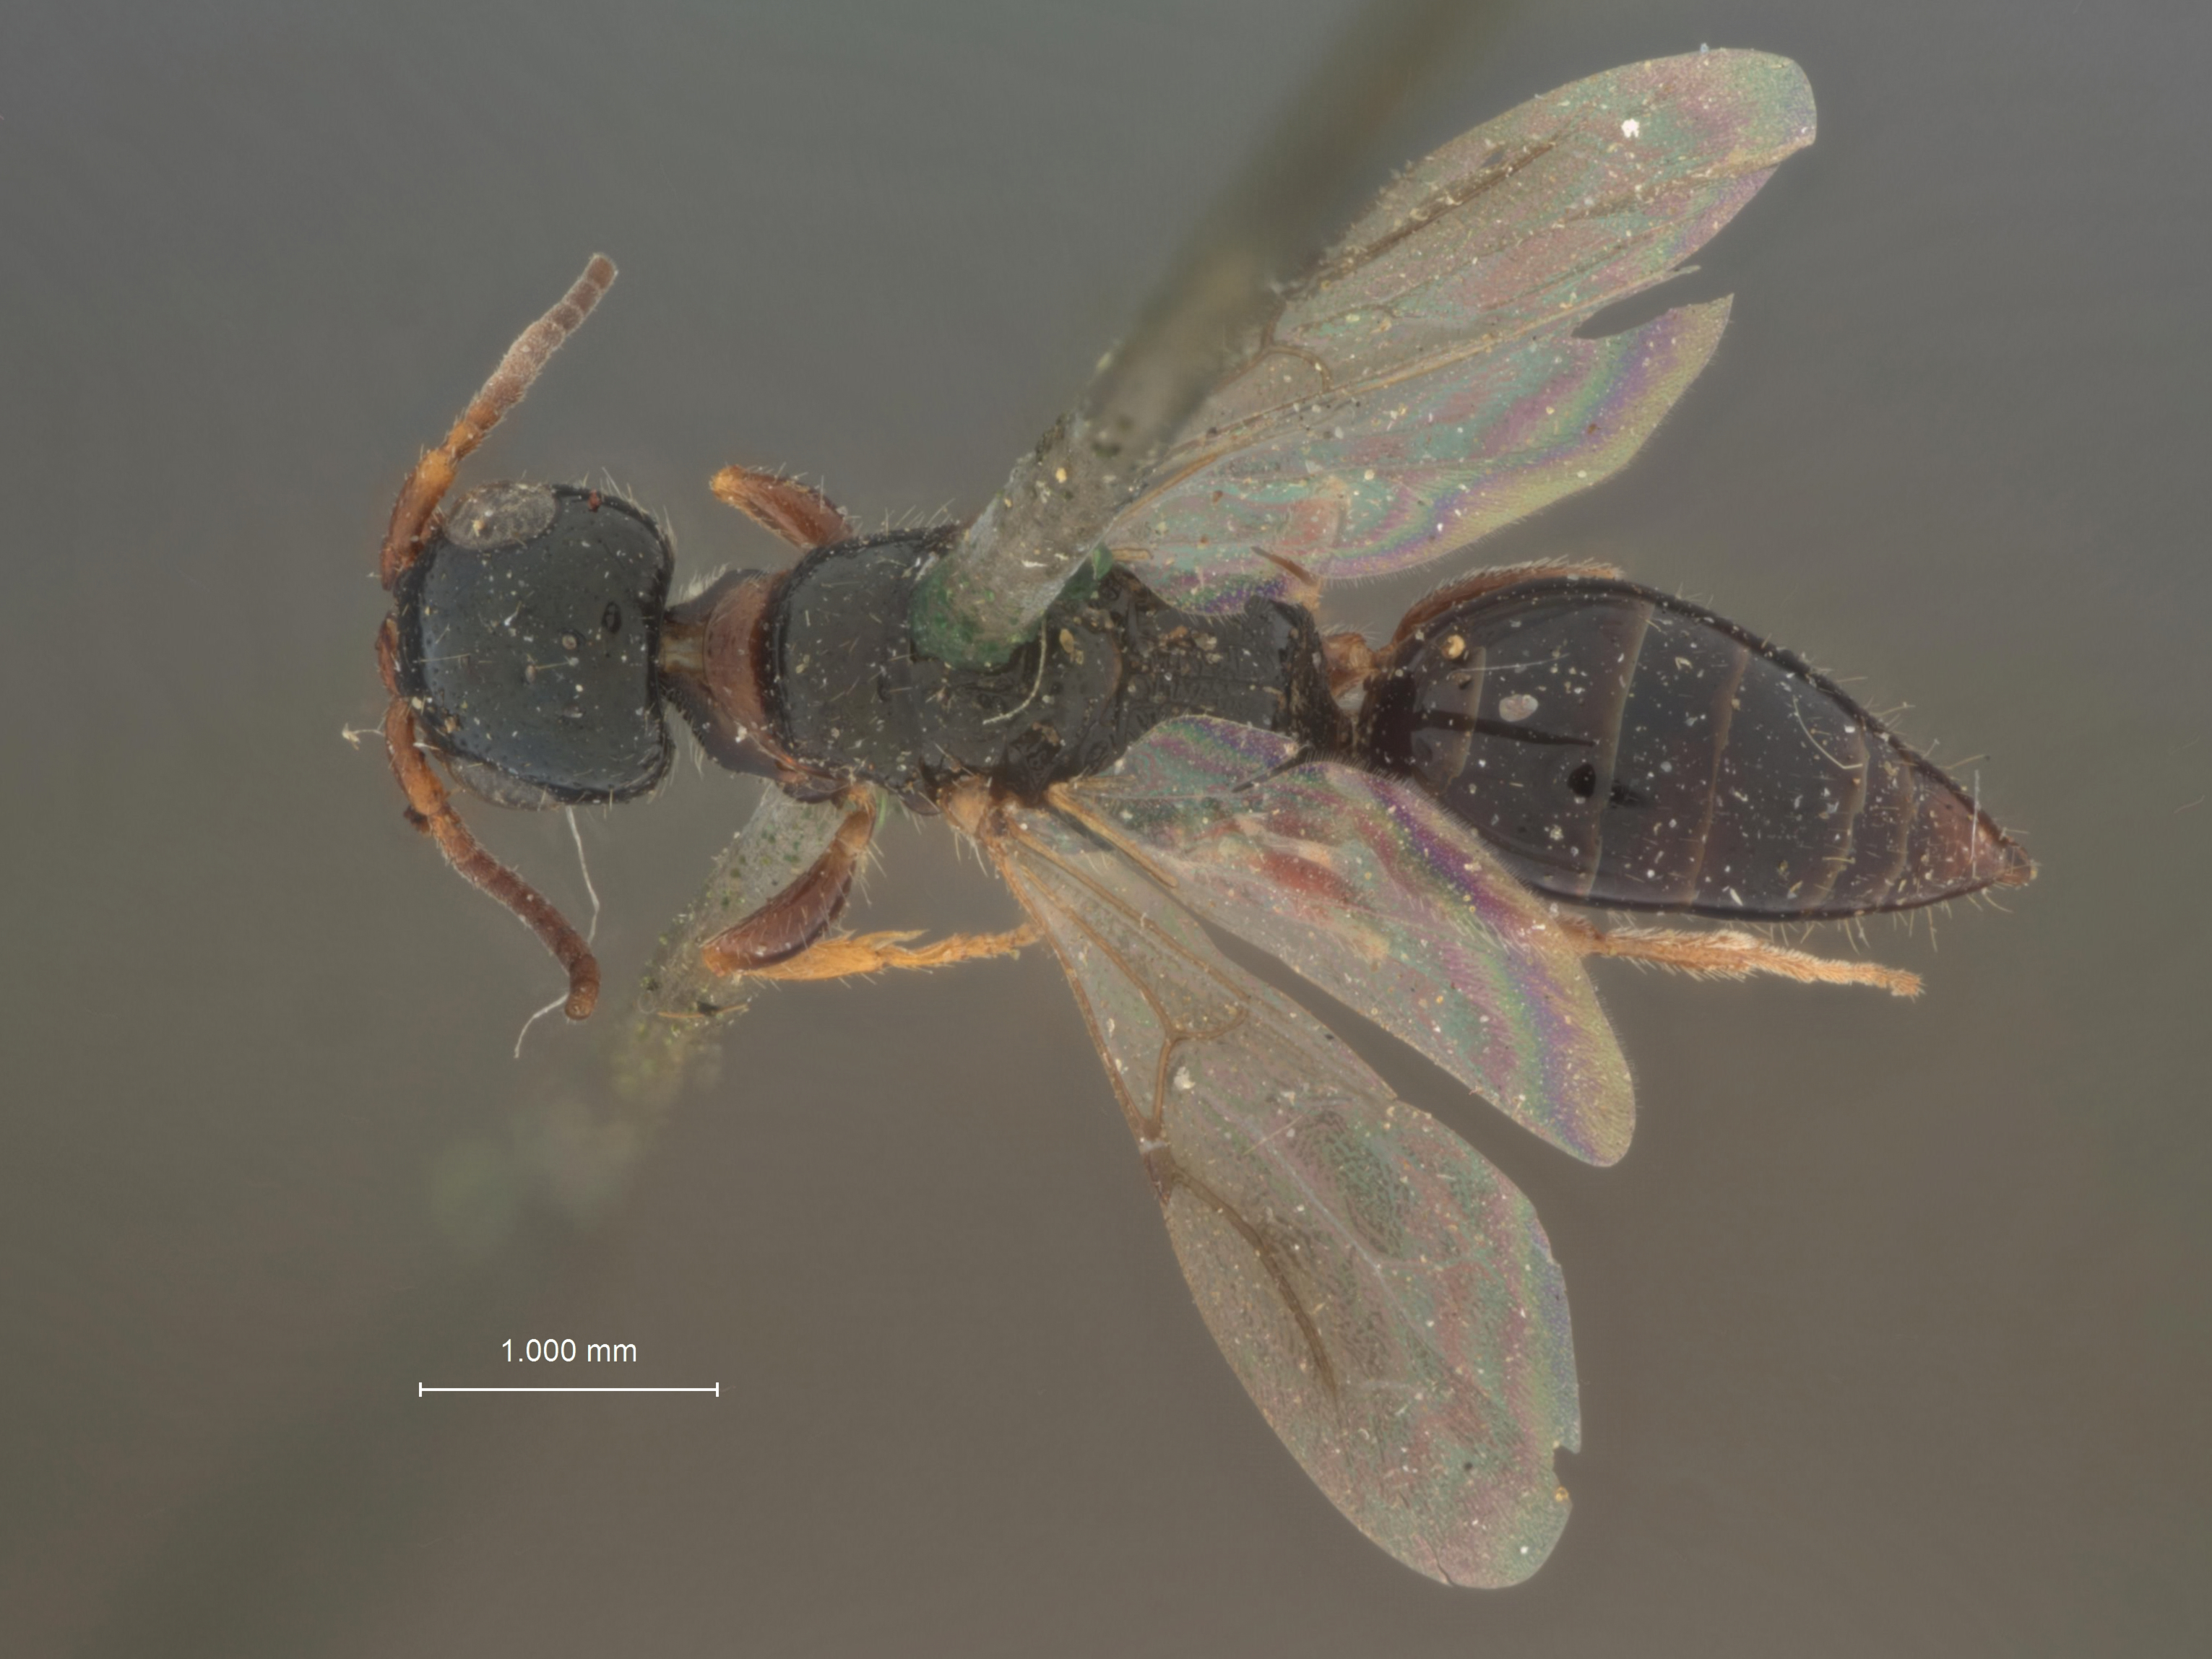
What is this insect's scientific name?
Epyris occidentalia
